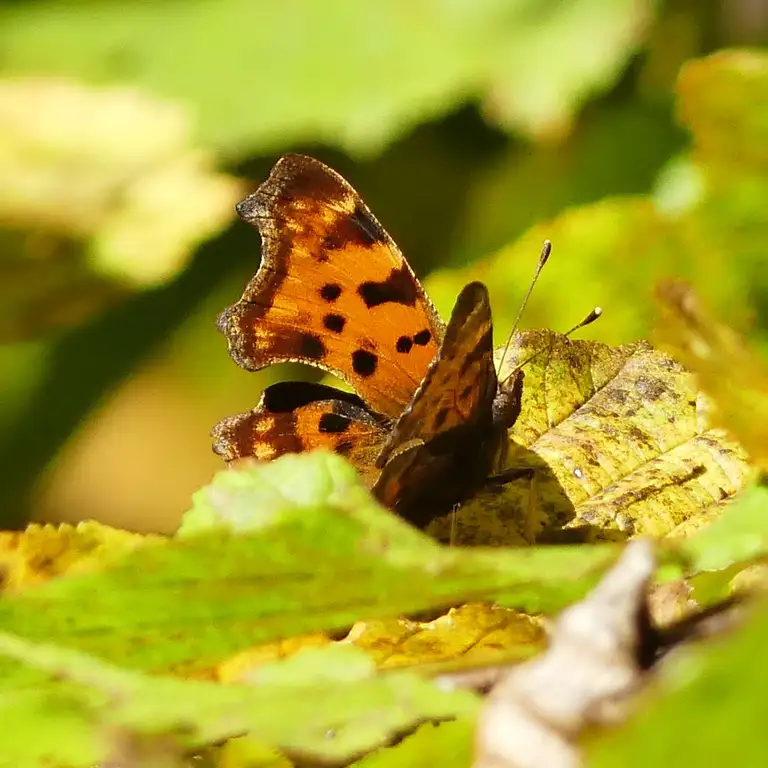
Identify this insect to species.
Polygonia c-album
